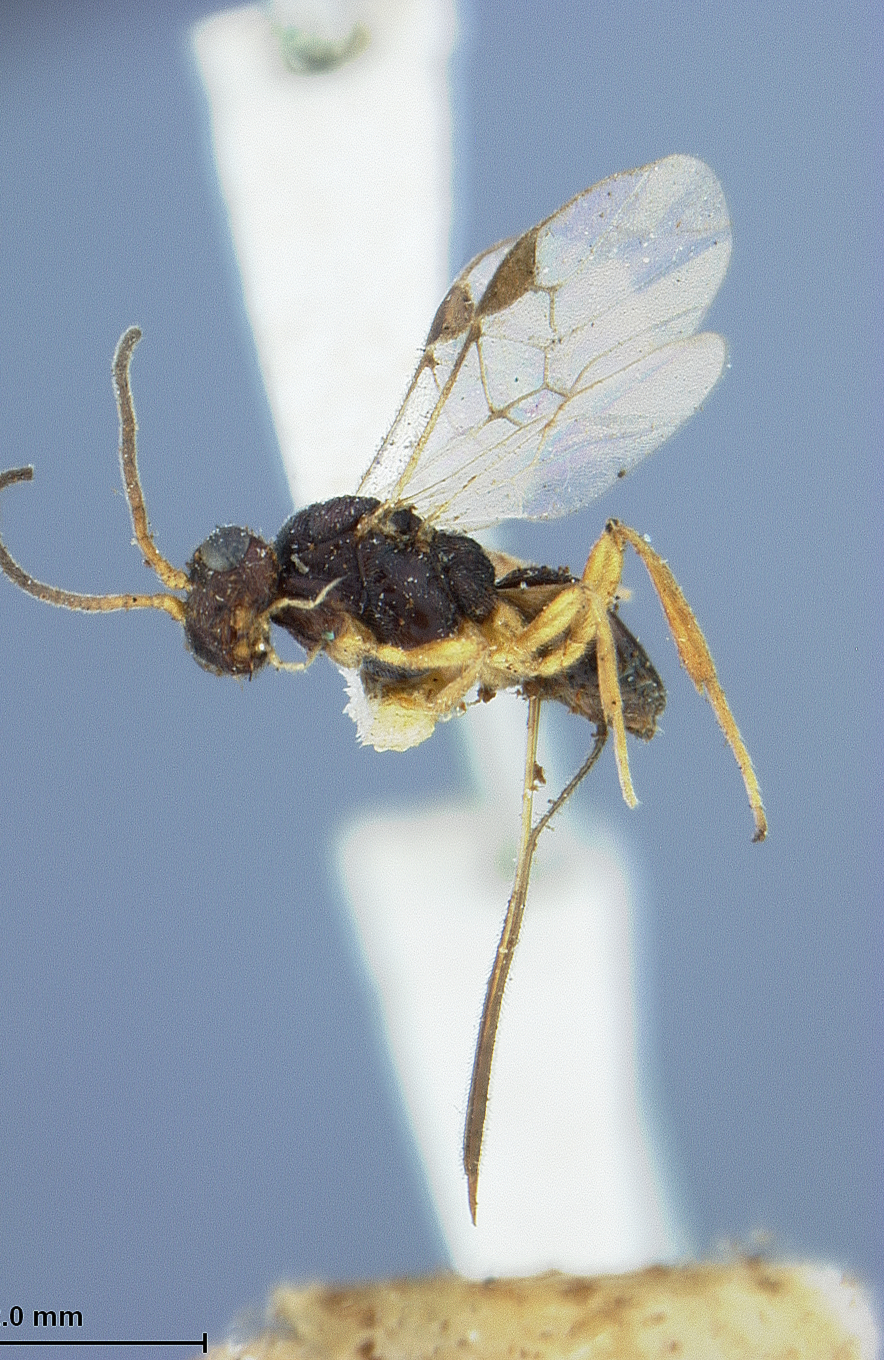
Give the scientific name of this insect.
Ganychorus orchesiae
